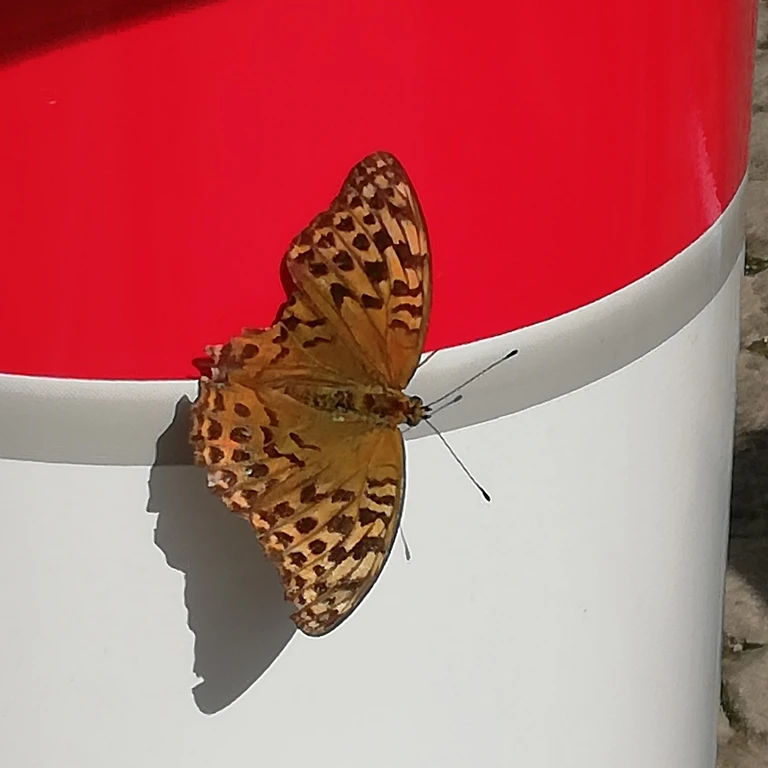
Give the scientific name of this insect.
Argynnis paphia
